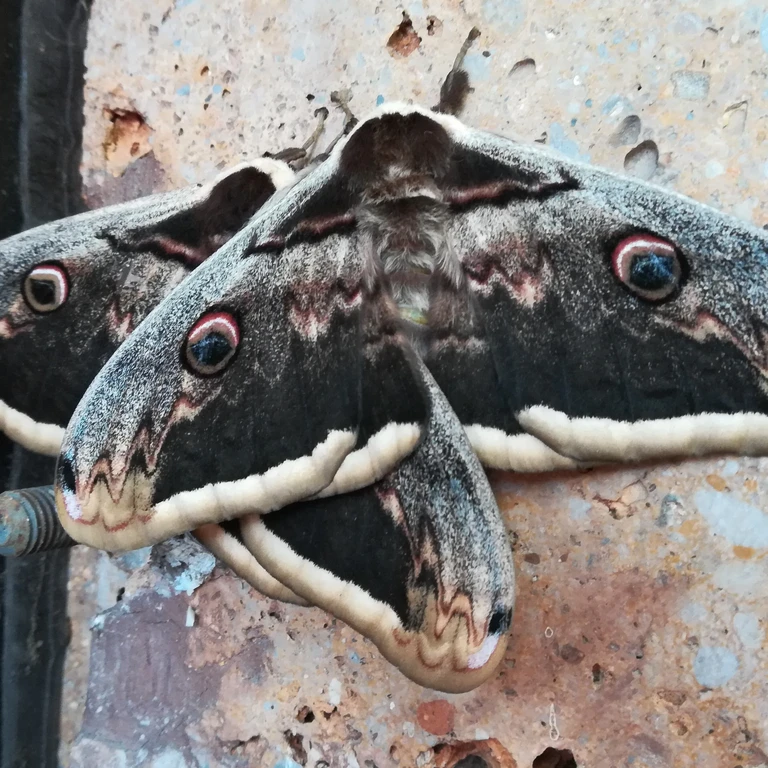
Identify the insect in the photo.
Saturnia pyri
